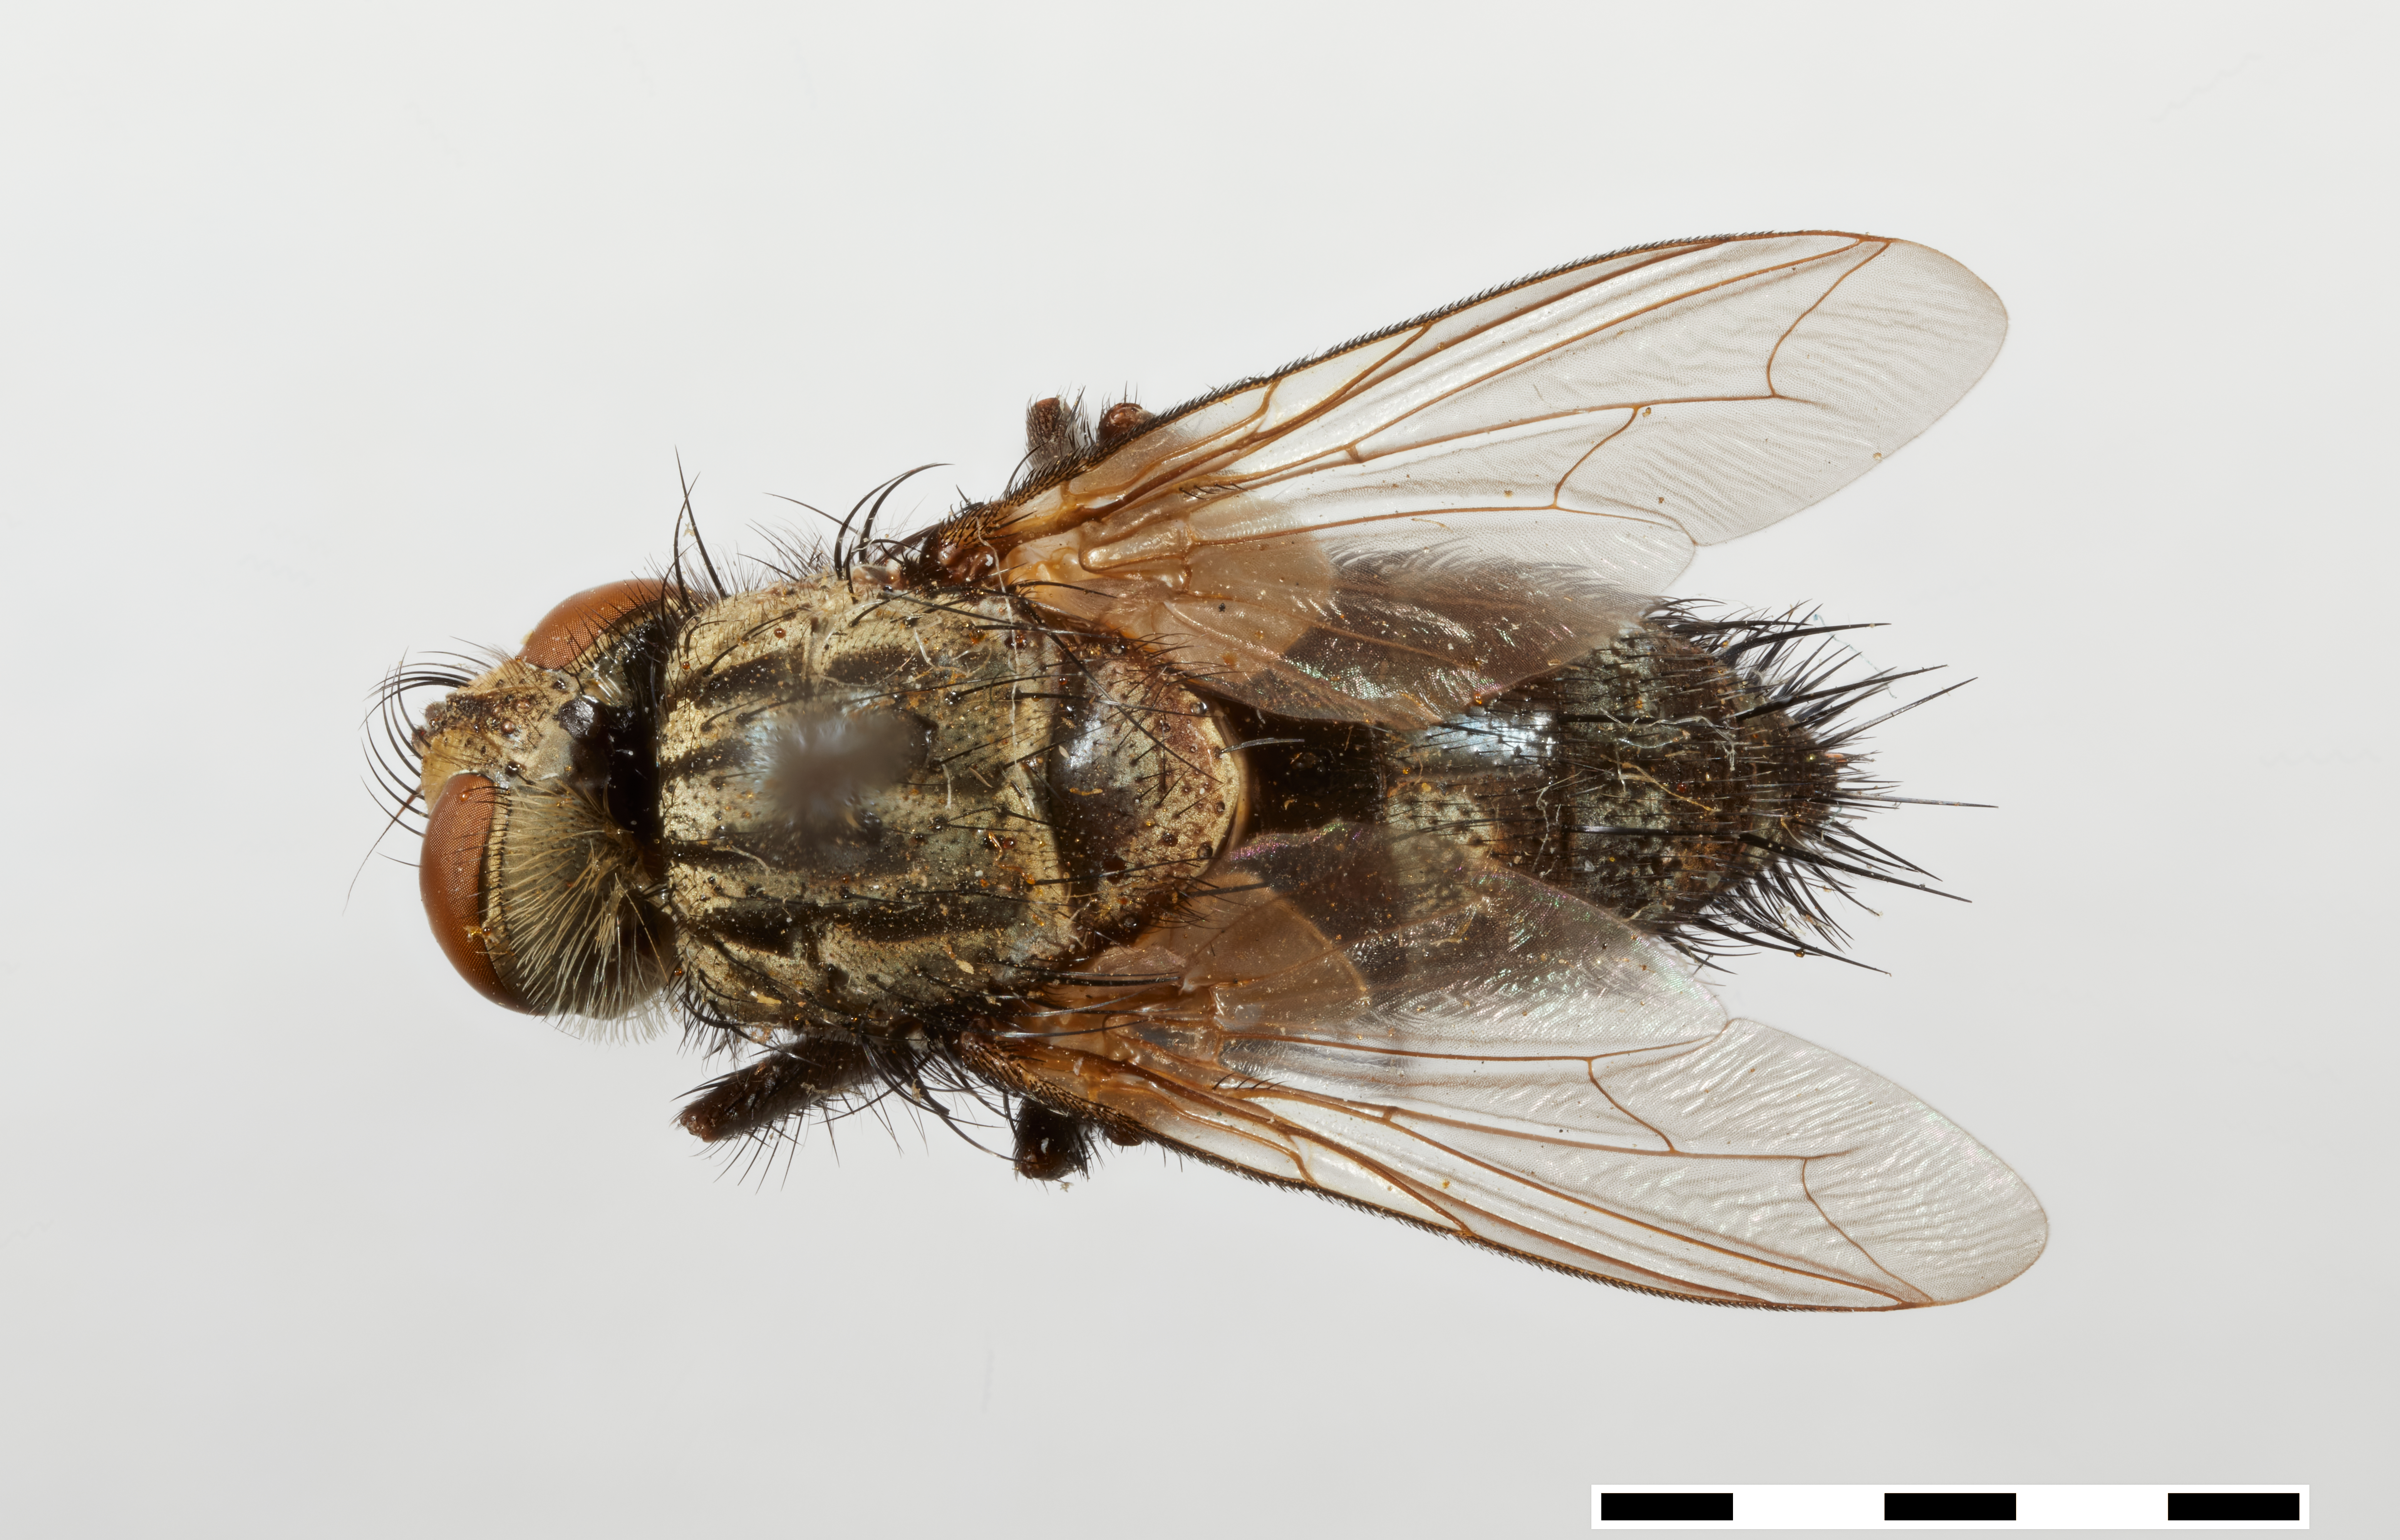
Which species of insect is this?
Exorista japonica
